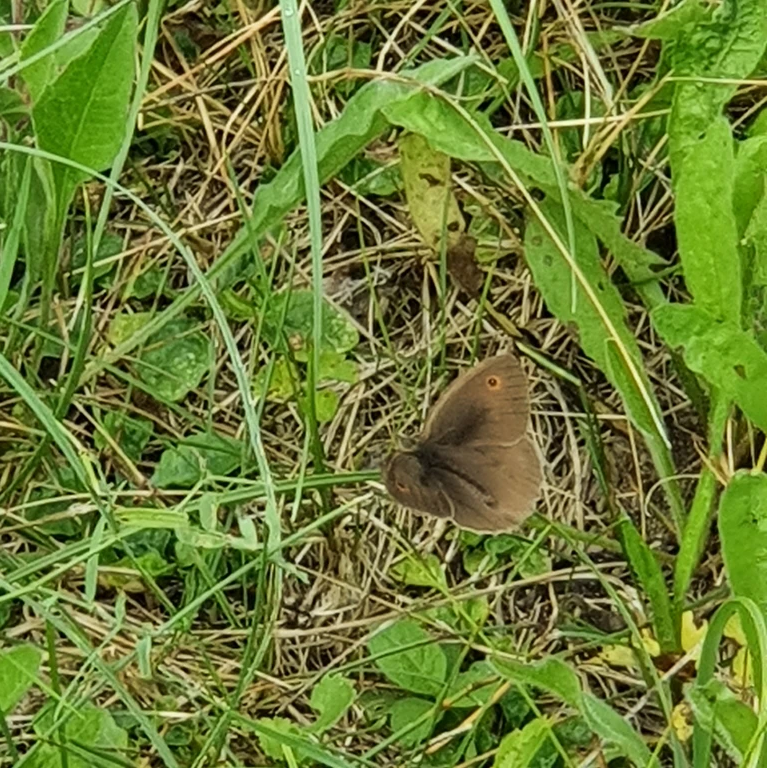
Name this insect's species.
Maniola jurtina
